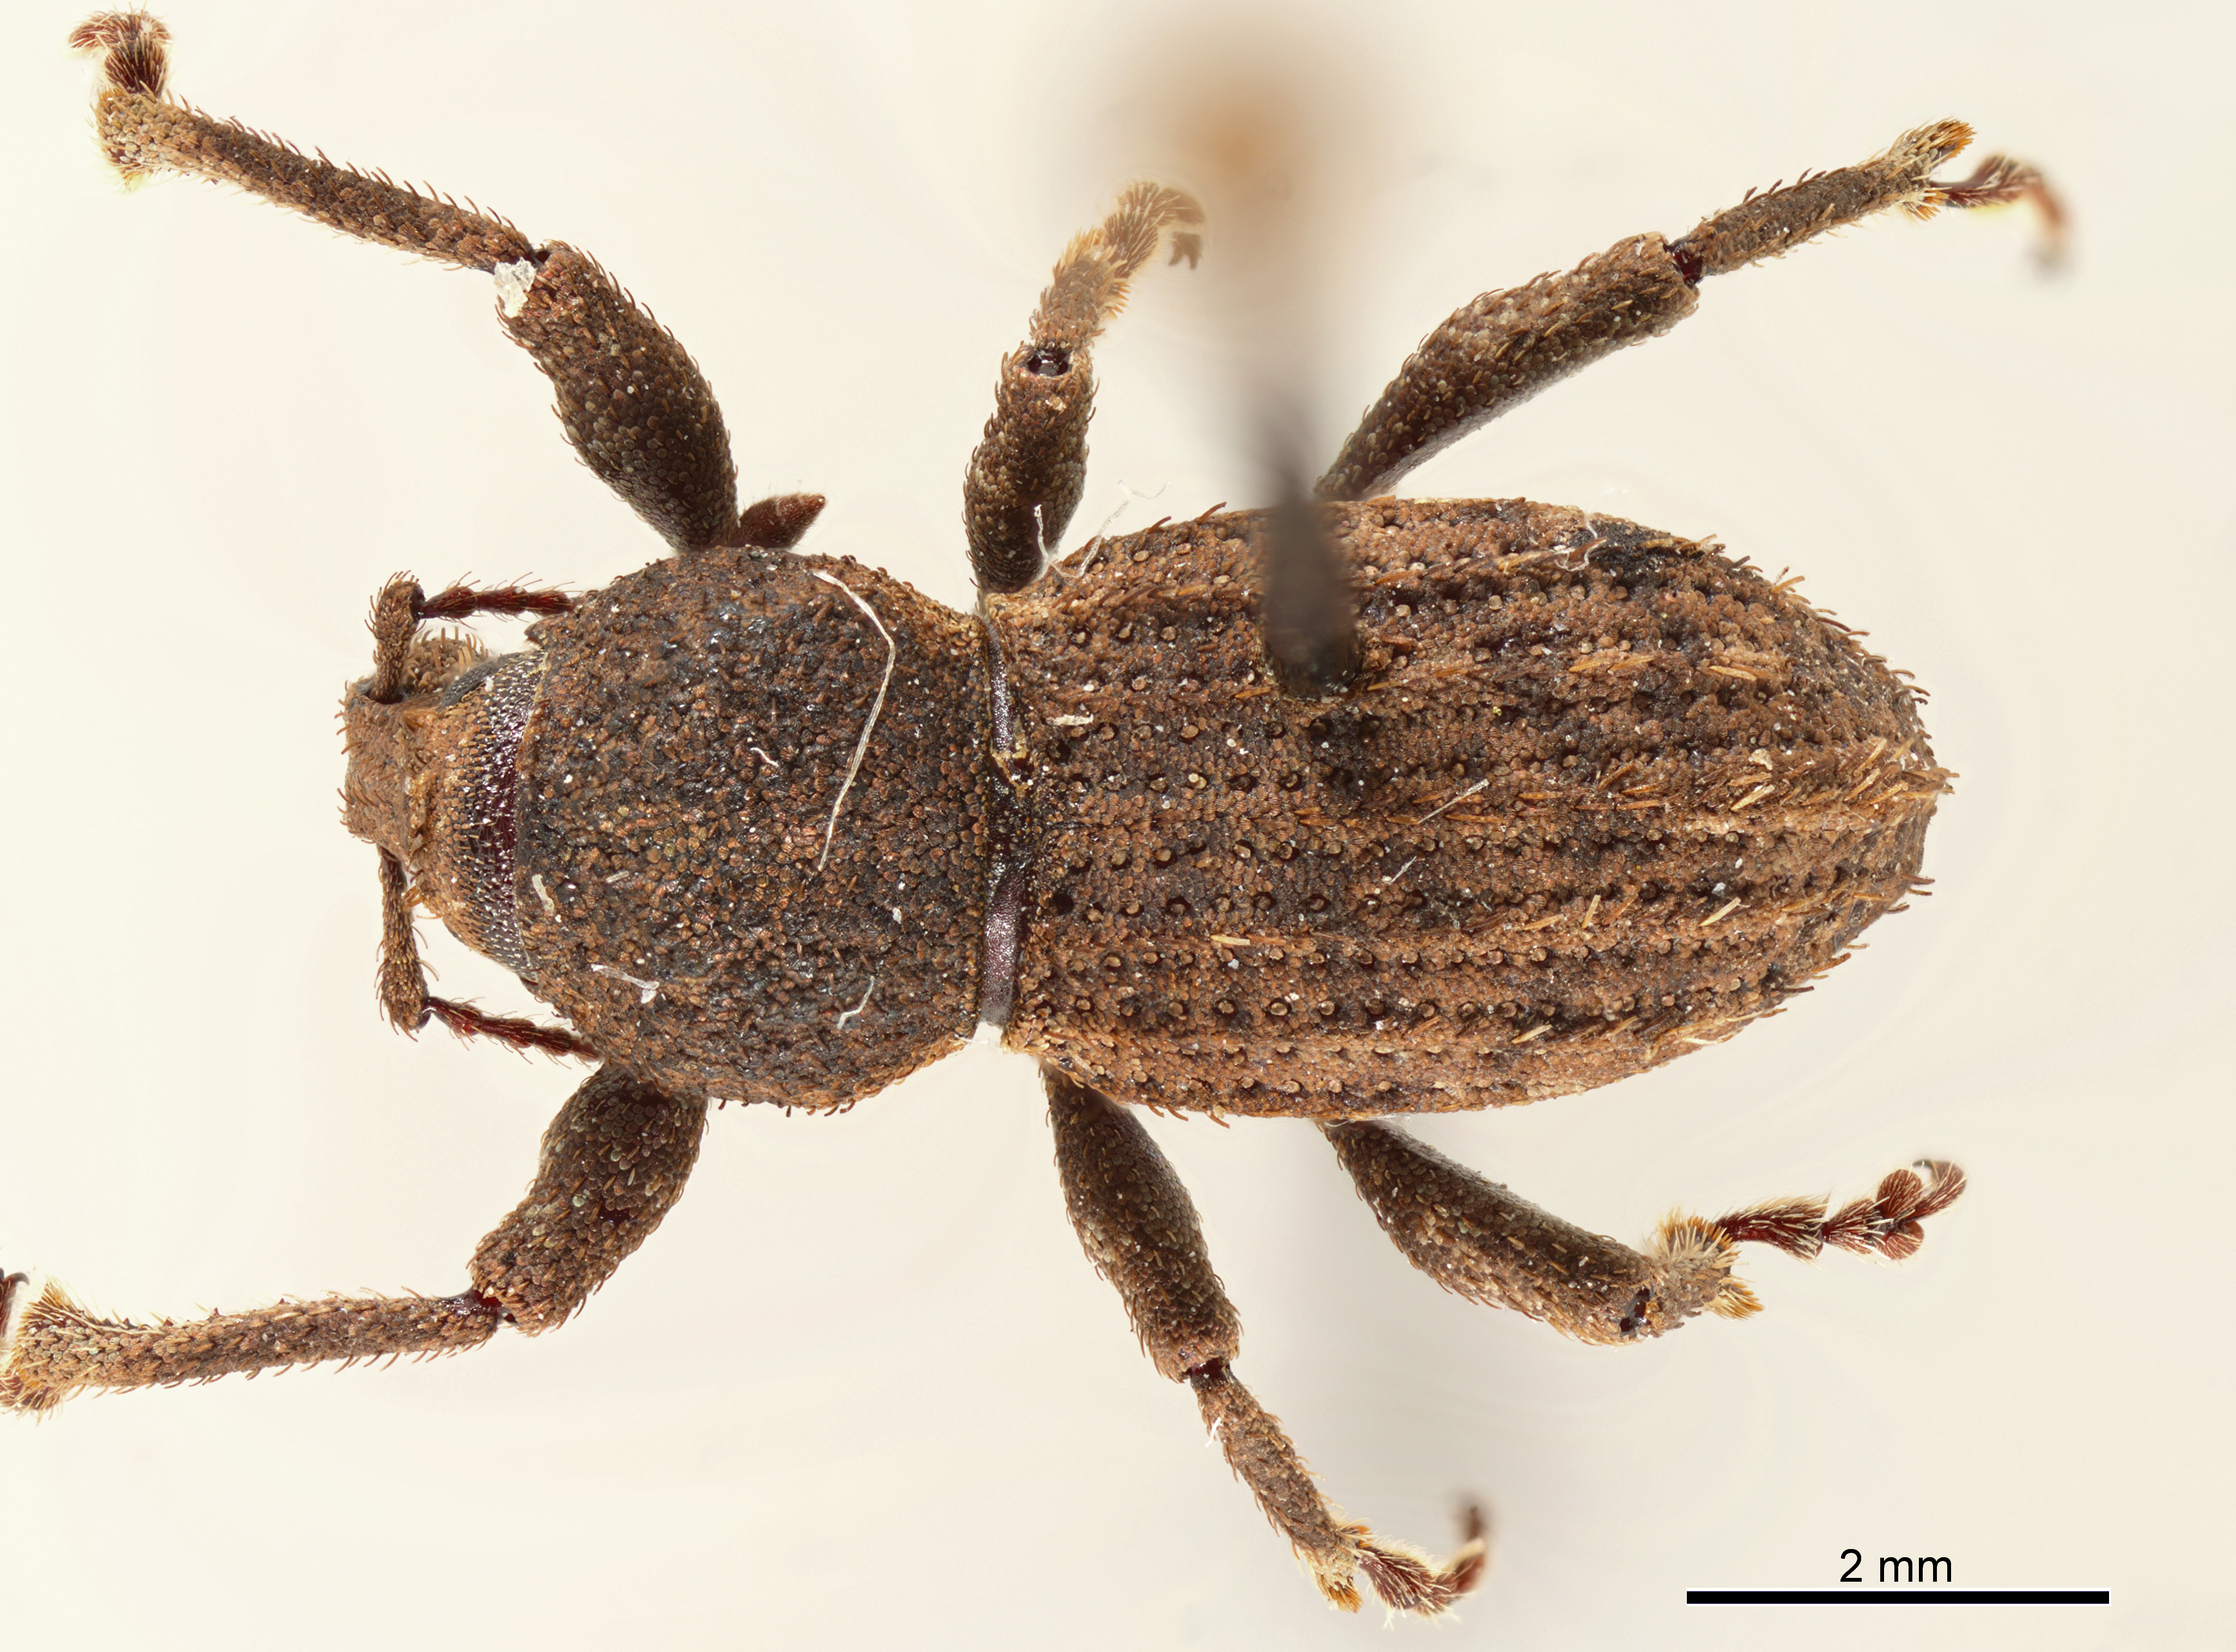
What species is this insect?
Panscopus impressus
